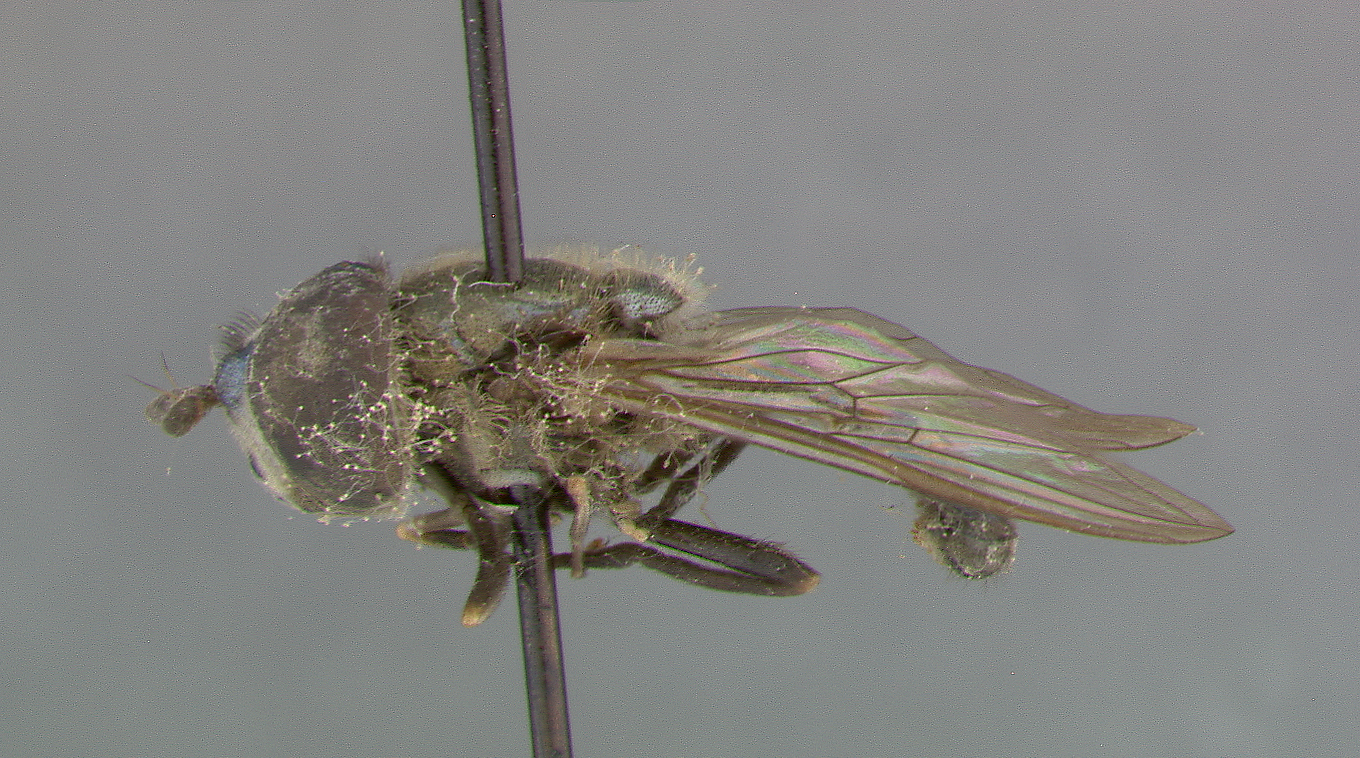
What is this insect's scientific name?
Xanthandrus flavomaculatus
